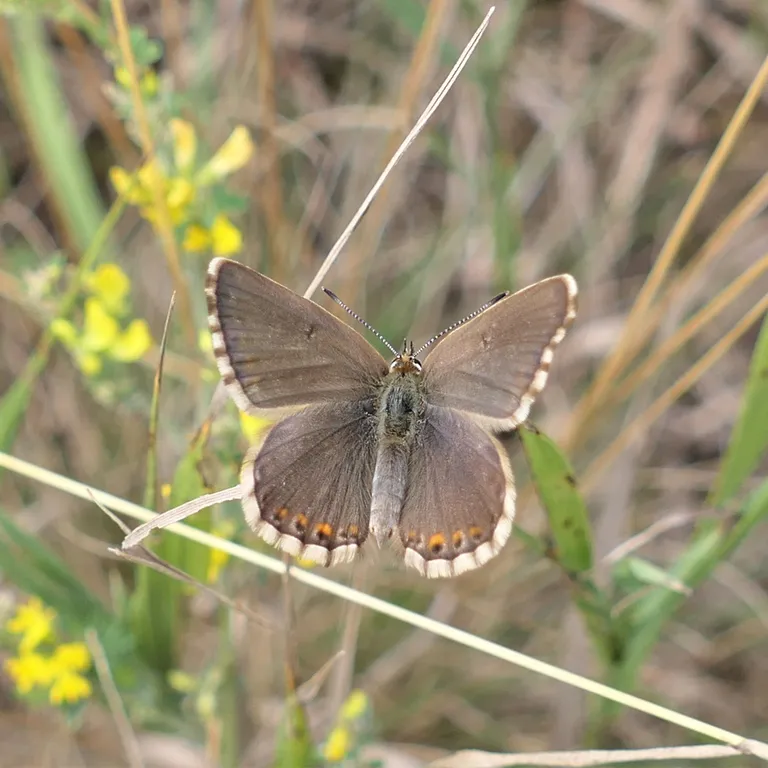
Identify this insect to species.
Lysandra coridon
